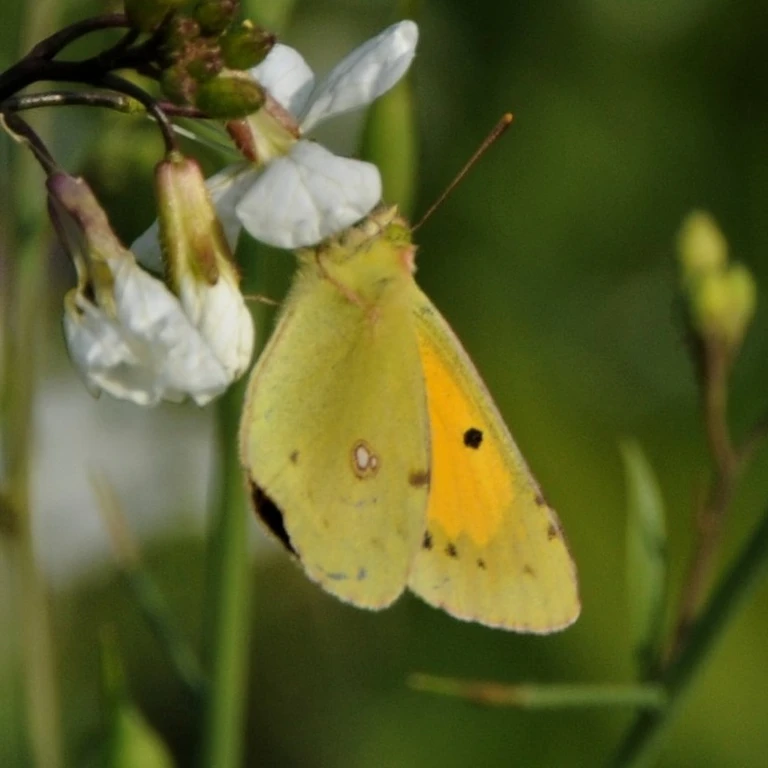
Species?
Colias croceus
